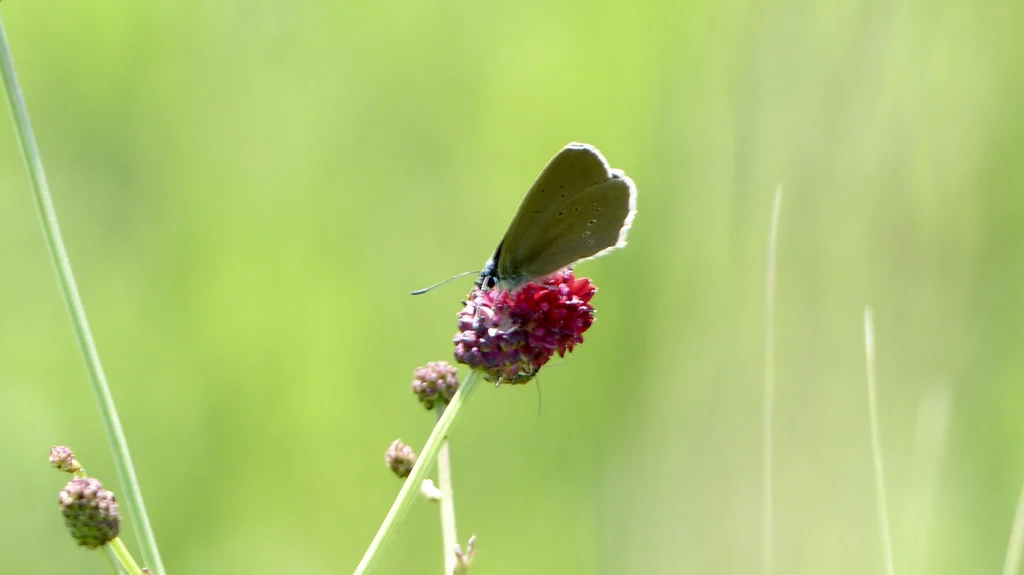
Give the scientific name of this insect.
Phengaris nausithous (also Maculinea nausithous)
